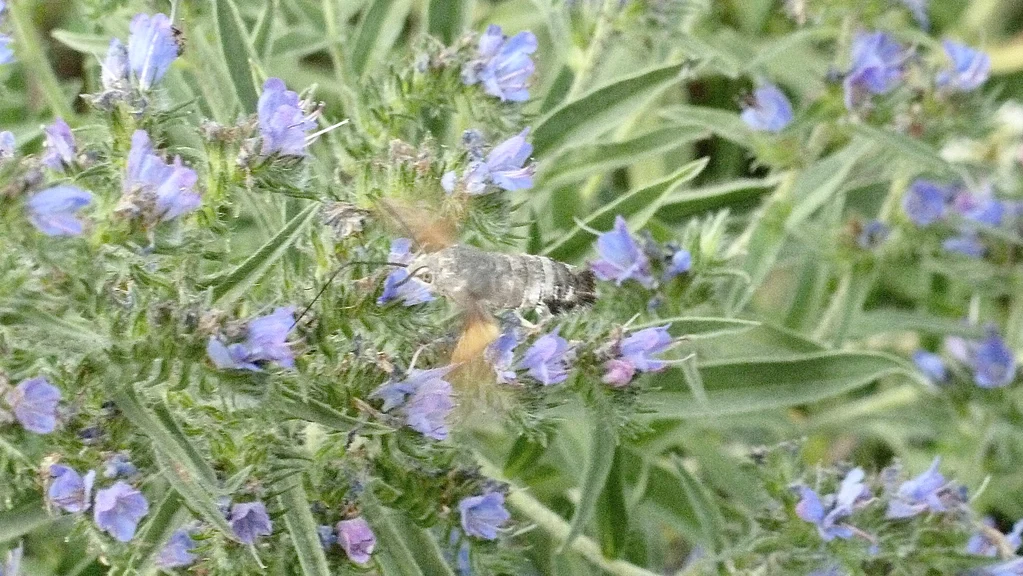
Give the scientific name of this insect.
Macroglossum stellatarum
